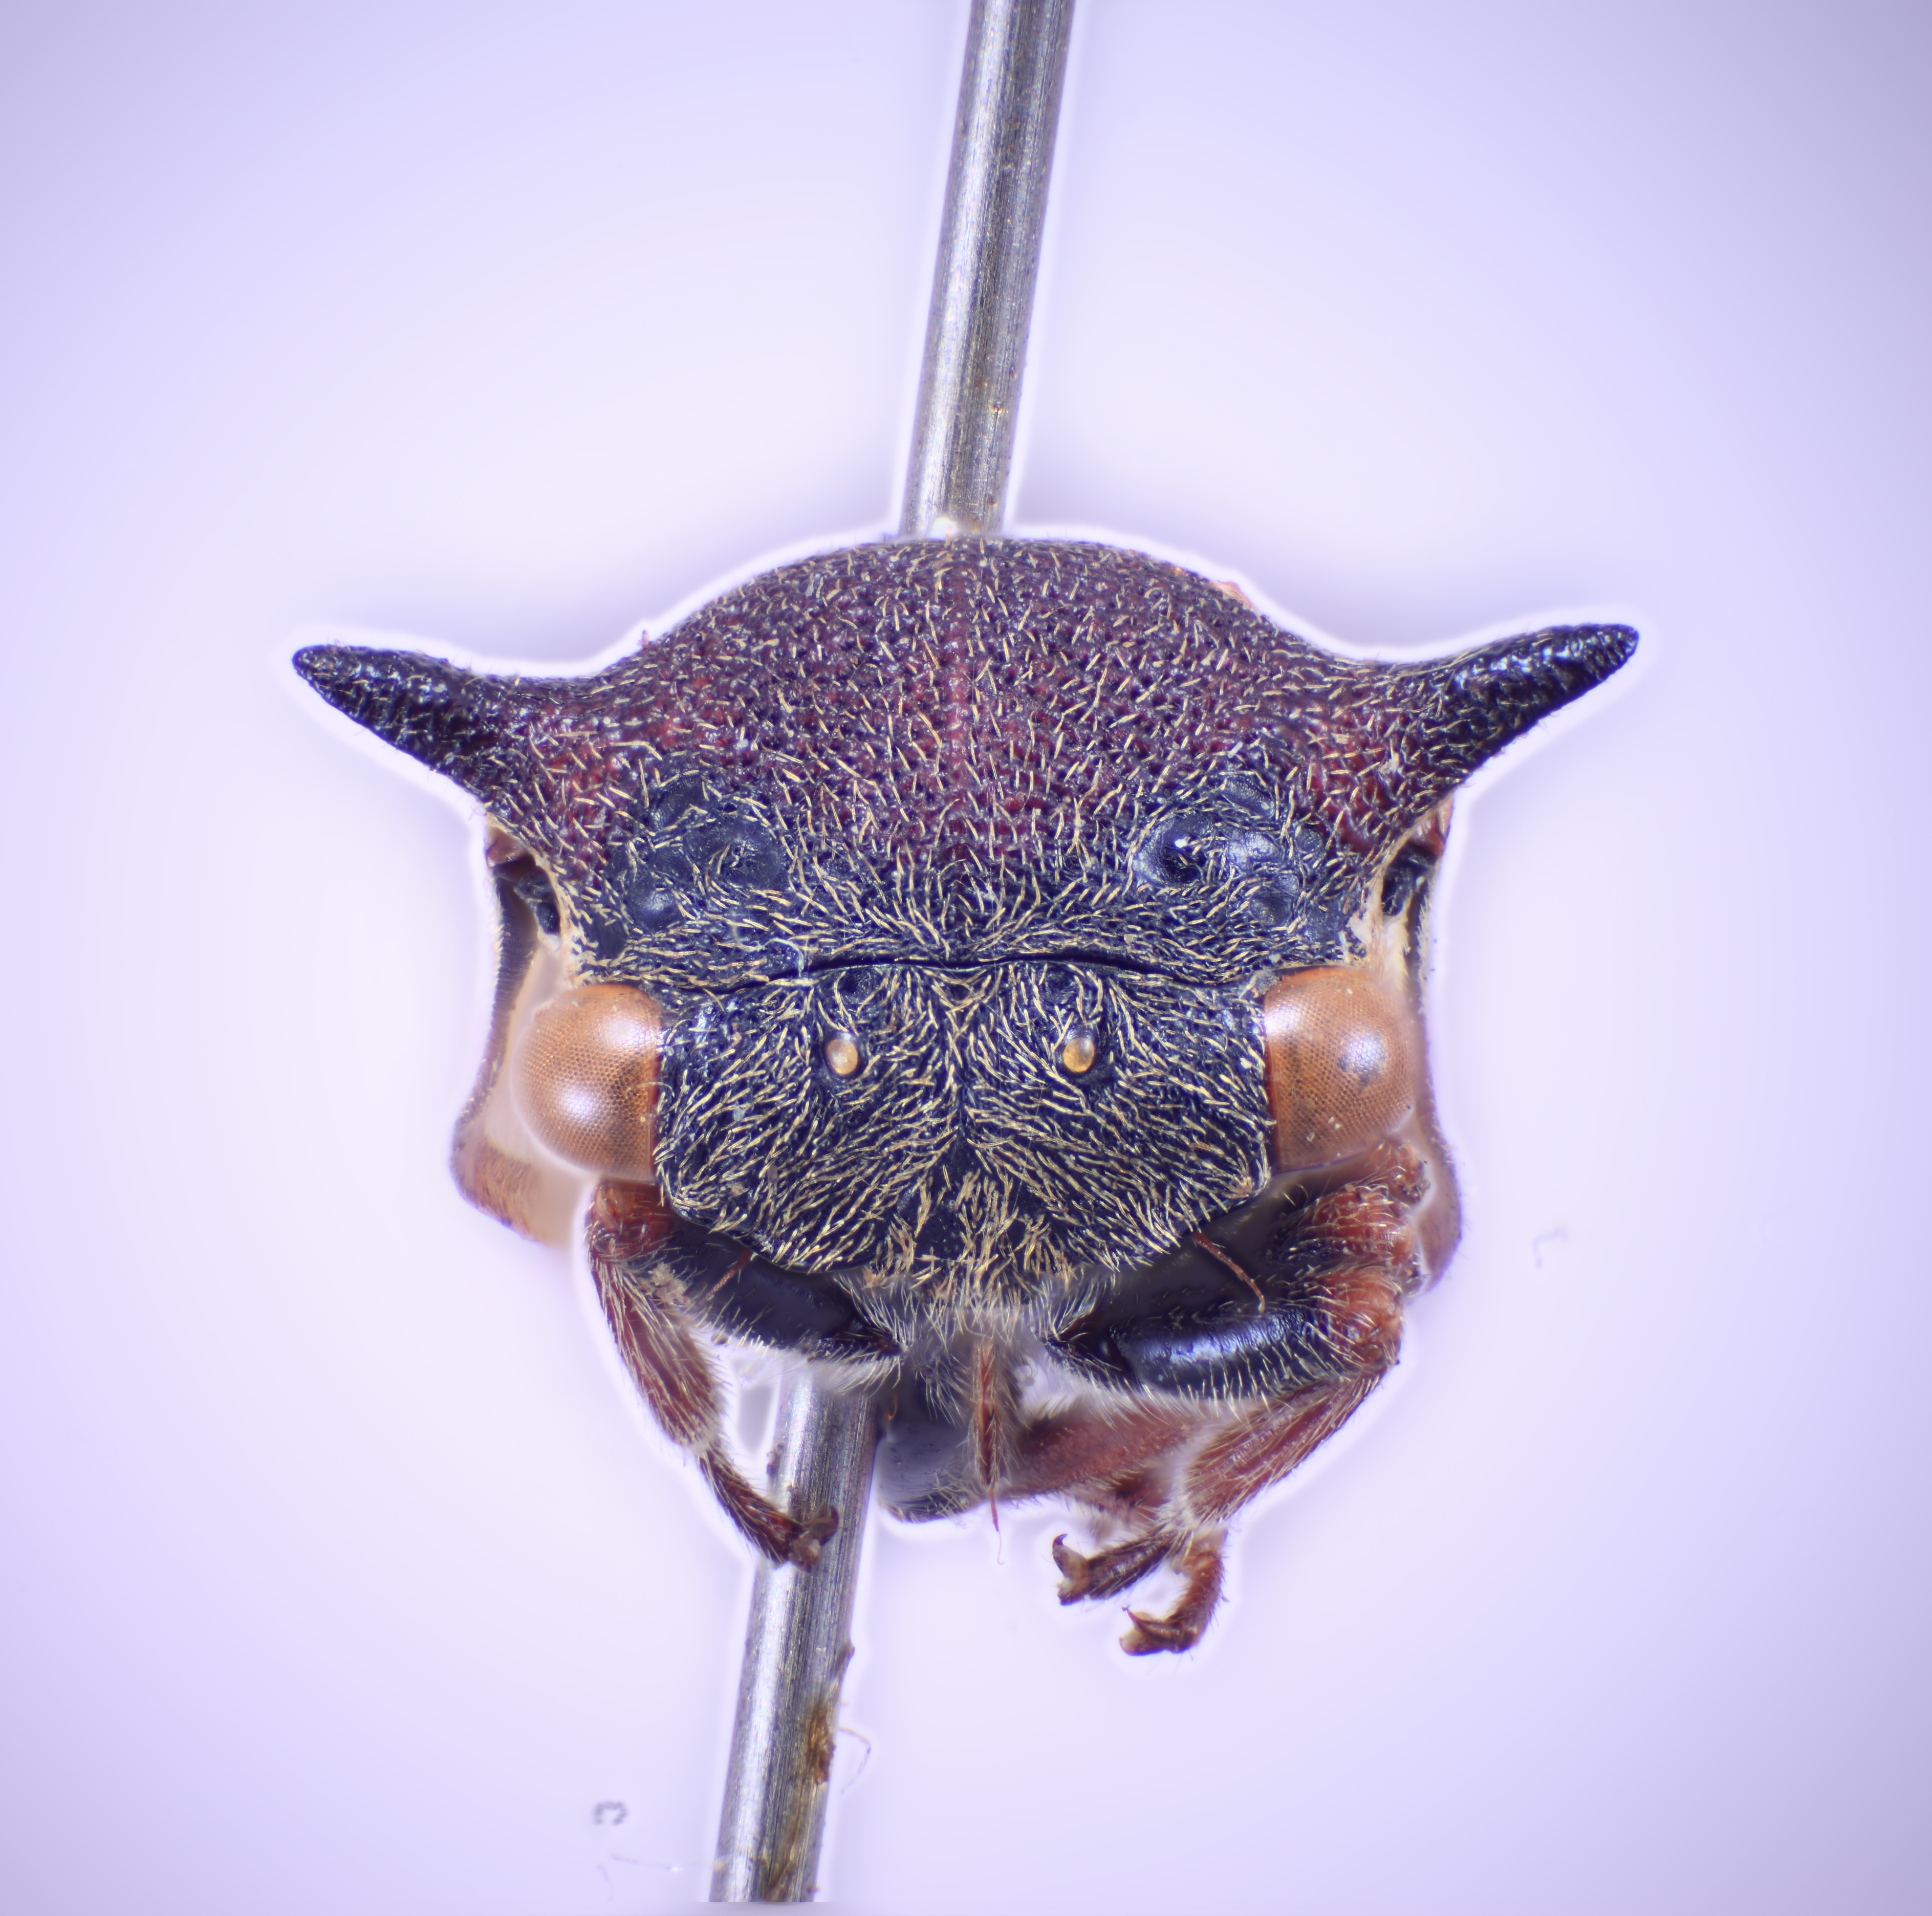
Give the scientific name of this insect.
Sipylus acuticornis
